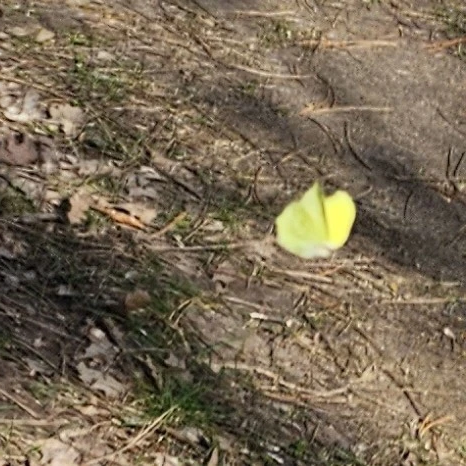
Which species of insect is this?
Gonepteryx rhamni
